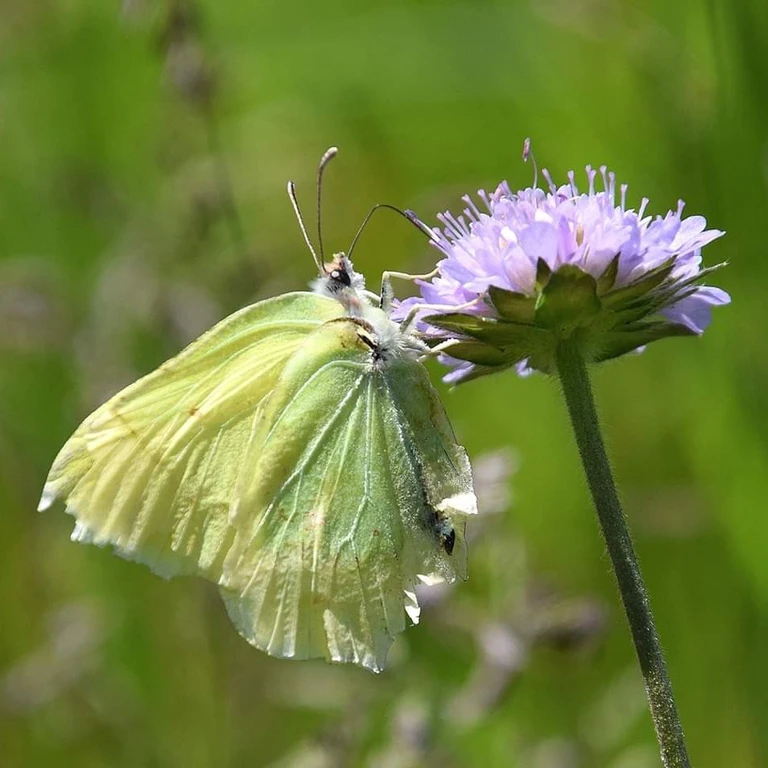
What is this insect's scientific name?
Gonepteryx rhamni
